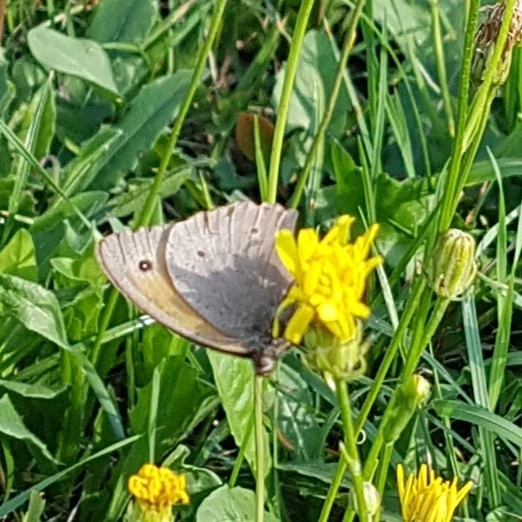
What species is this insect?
Maniola jurtina
